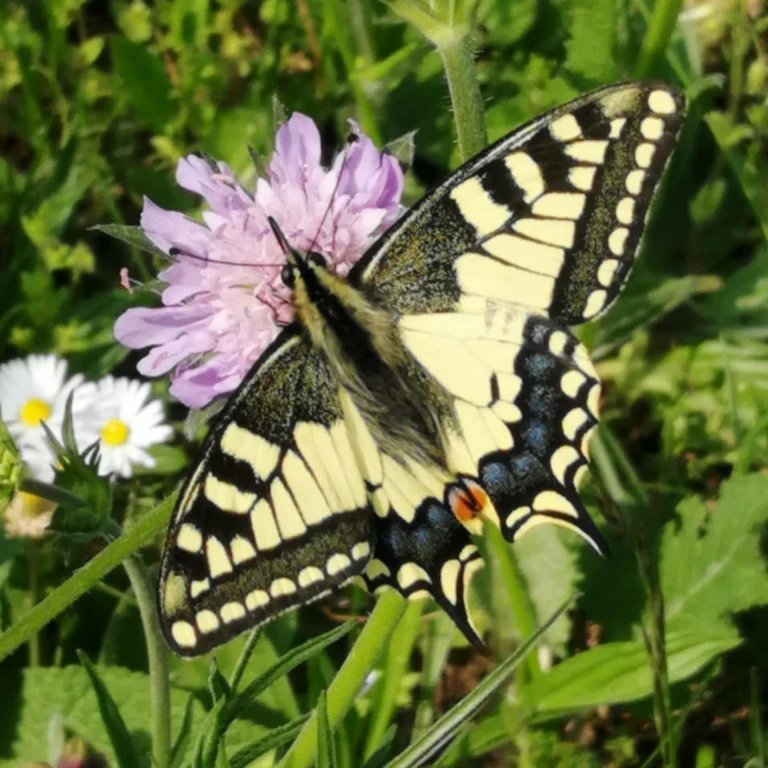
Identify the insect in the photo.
Papilio machaon
